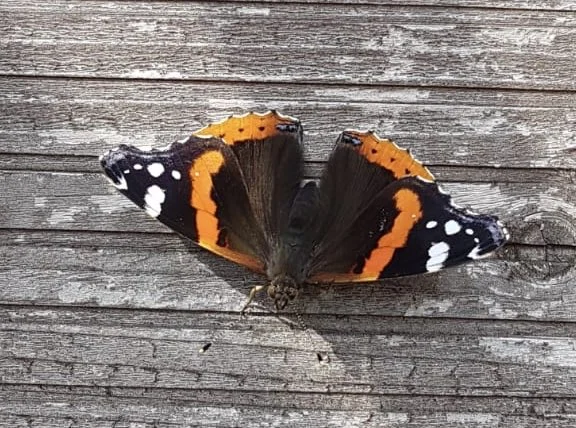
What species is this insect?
Vanessa atalanta
